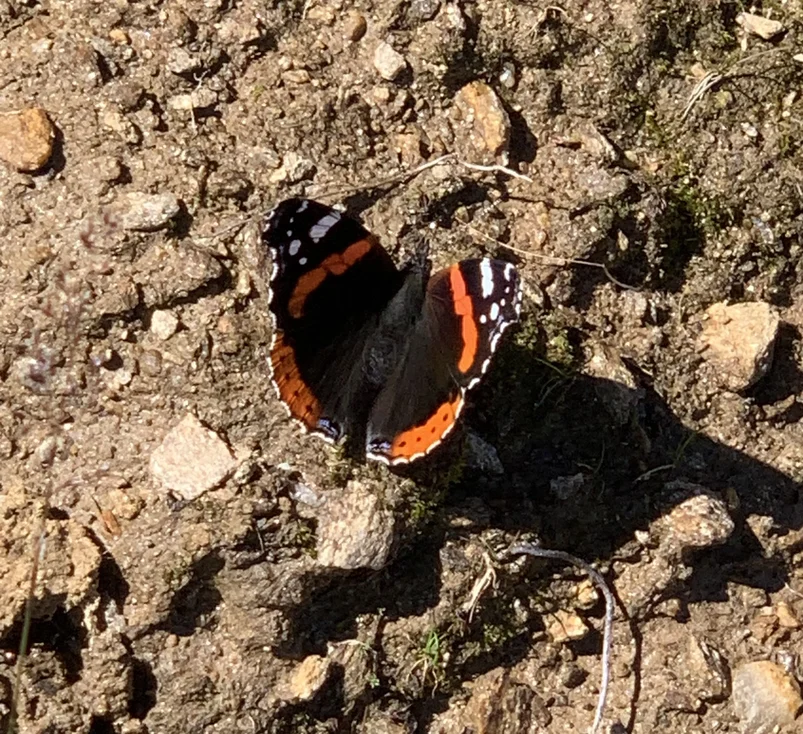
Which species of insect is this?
Vanessa atalanta
